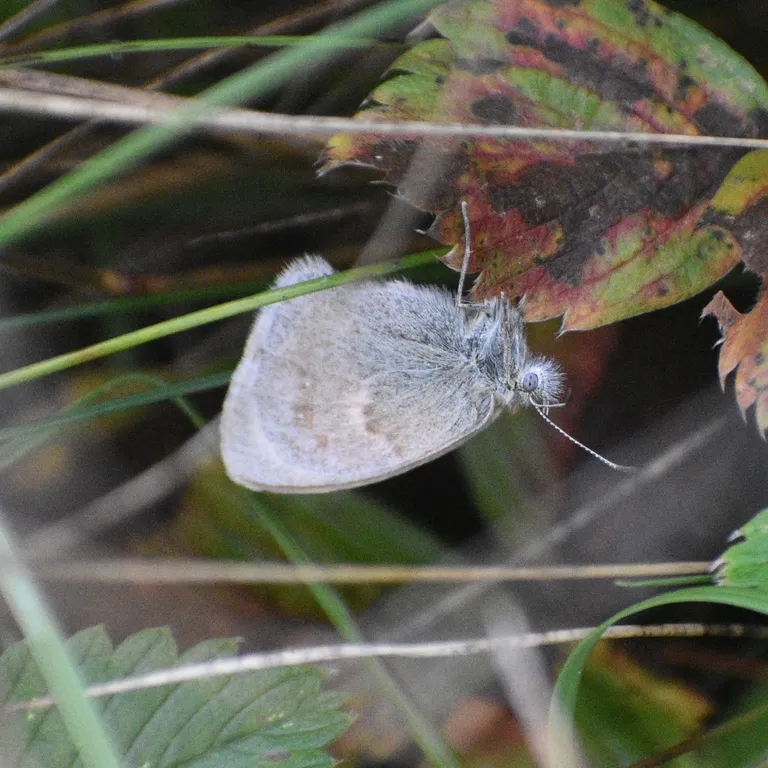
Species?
Coenonympha pamphilus
